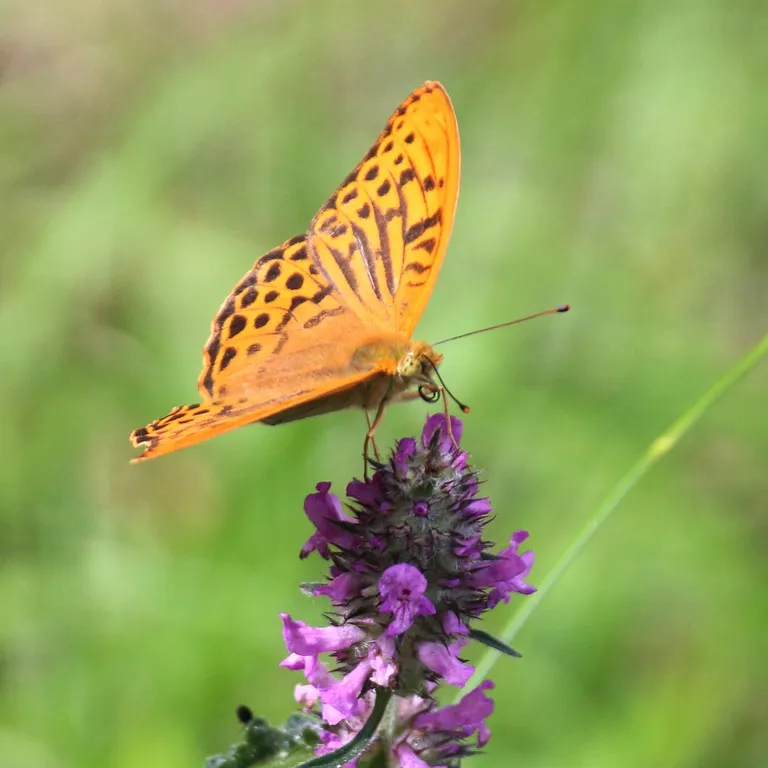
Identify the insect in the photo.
Argynnis paphia
